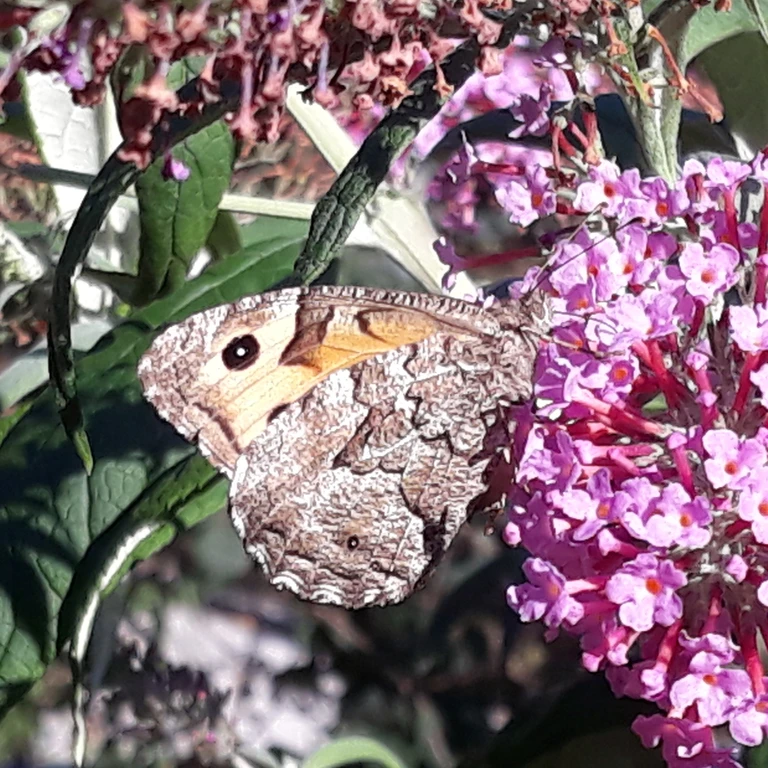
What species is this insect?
Hipparchia semele
